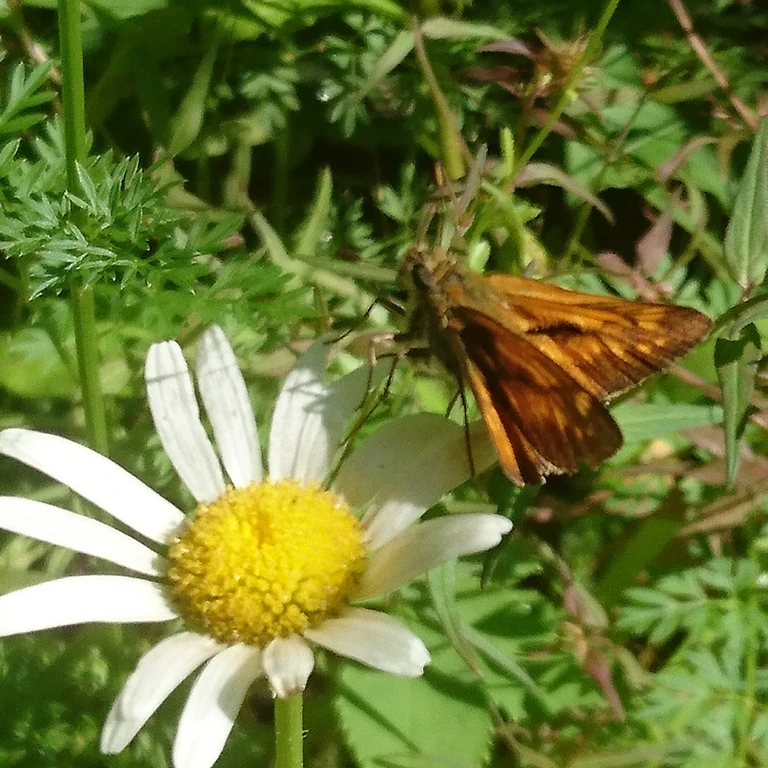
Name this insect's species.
Ochlodes sylvanus (also Ochlodes venata)
